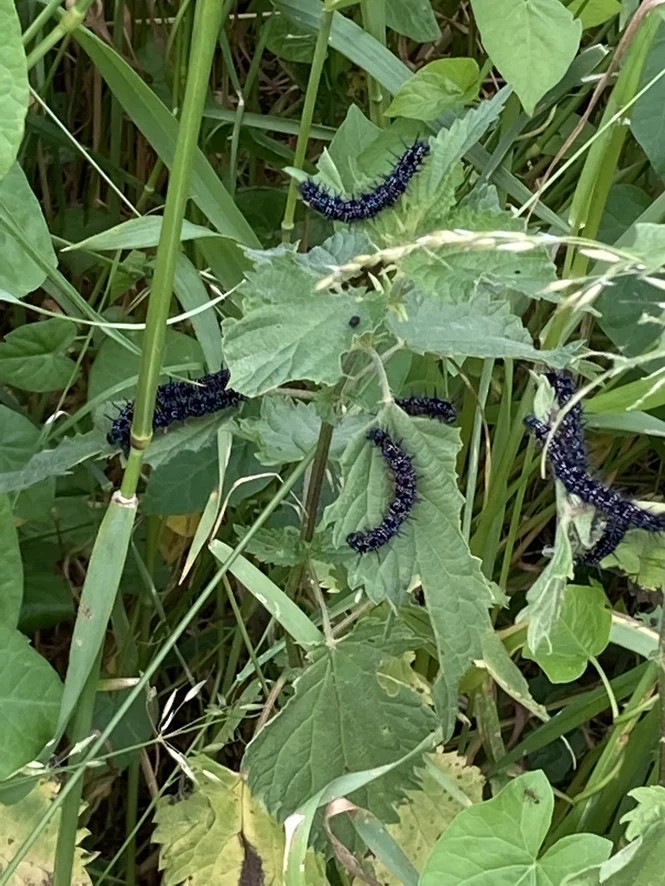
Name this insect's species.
Aglais io
